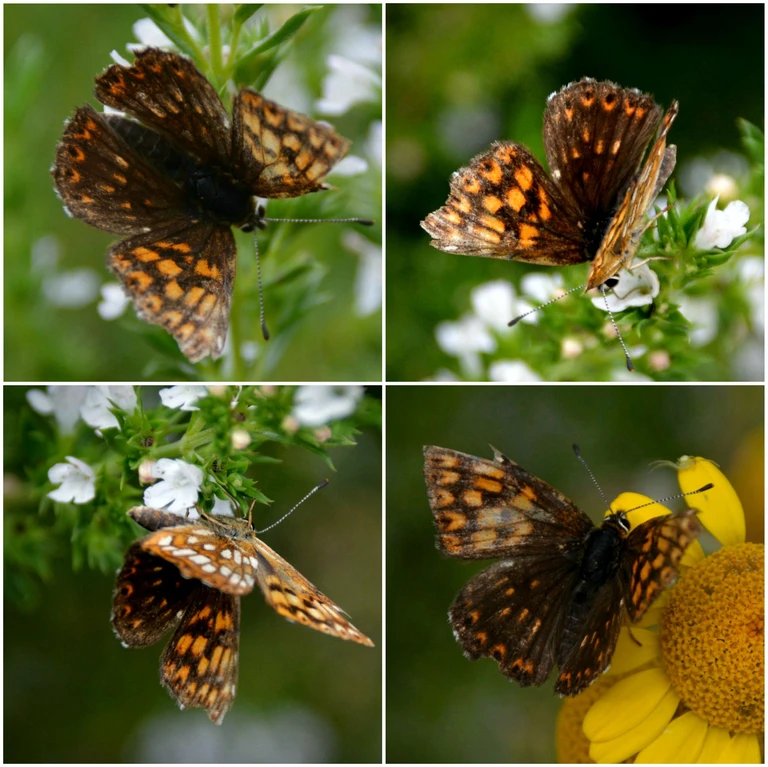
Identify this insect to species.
Hamearis lucina
